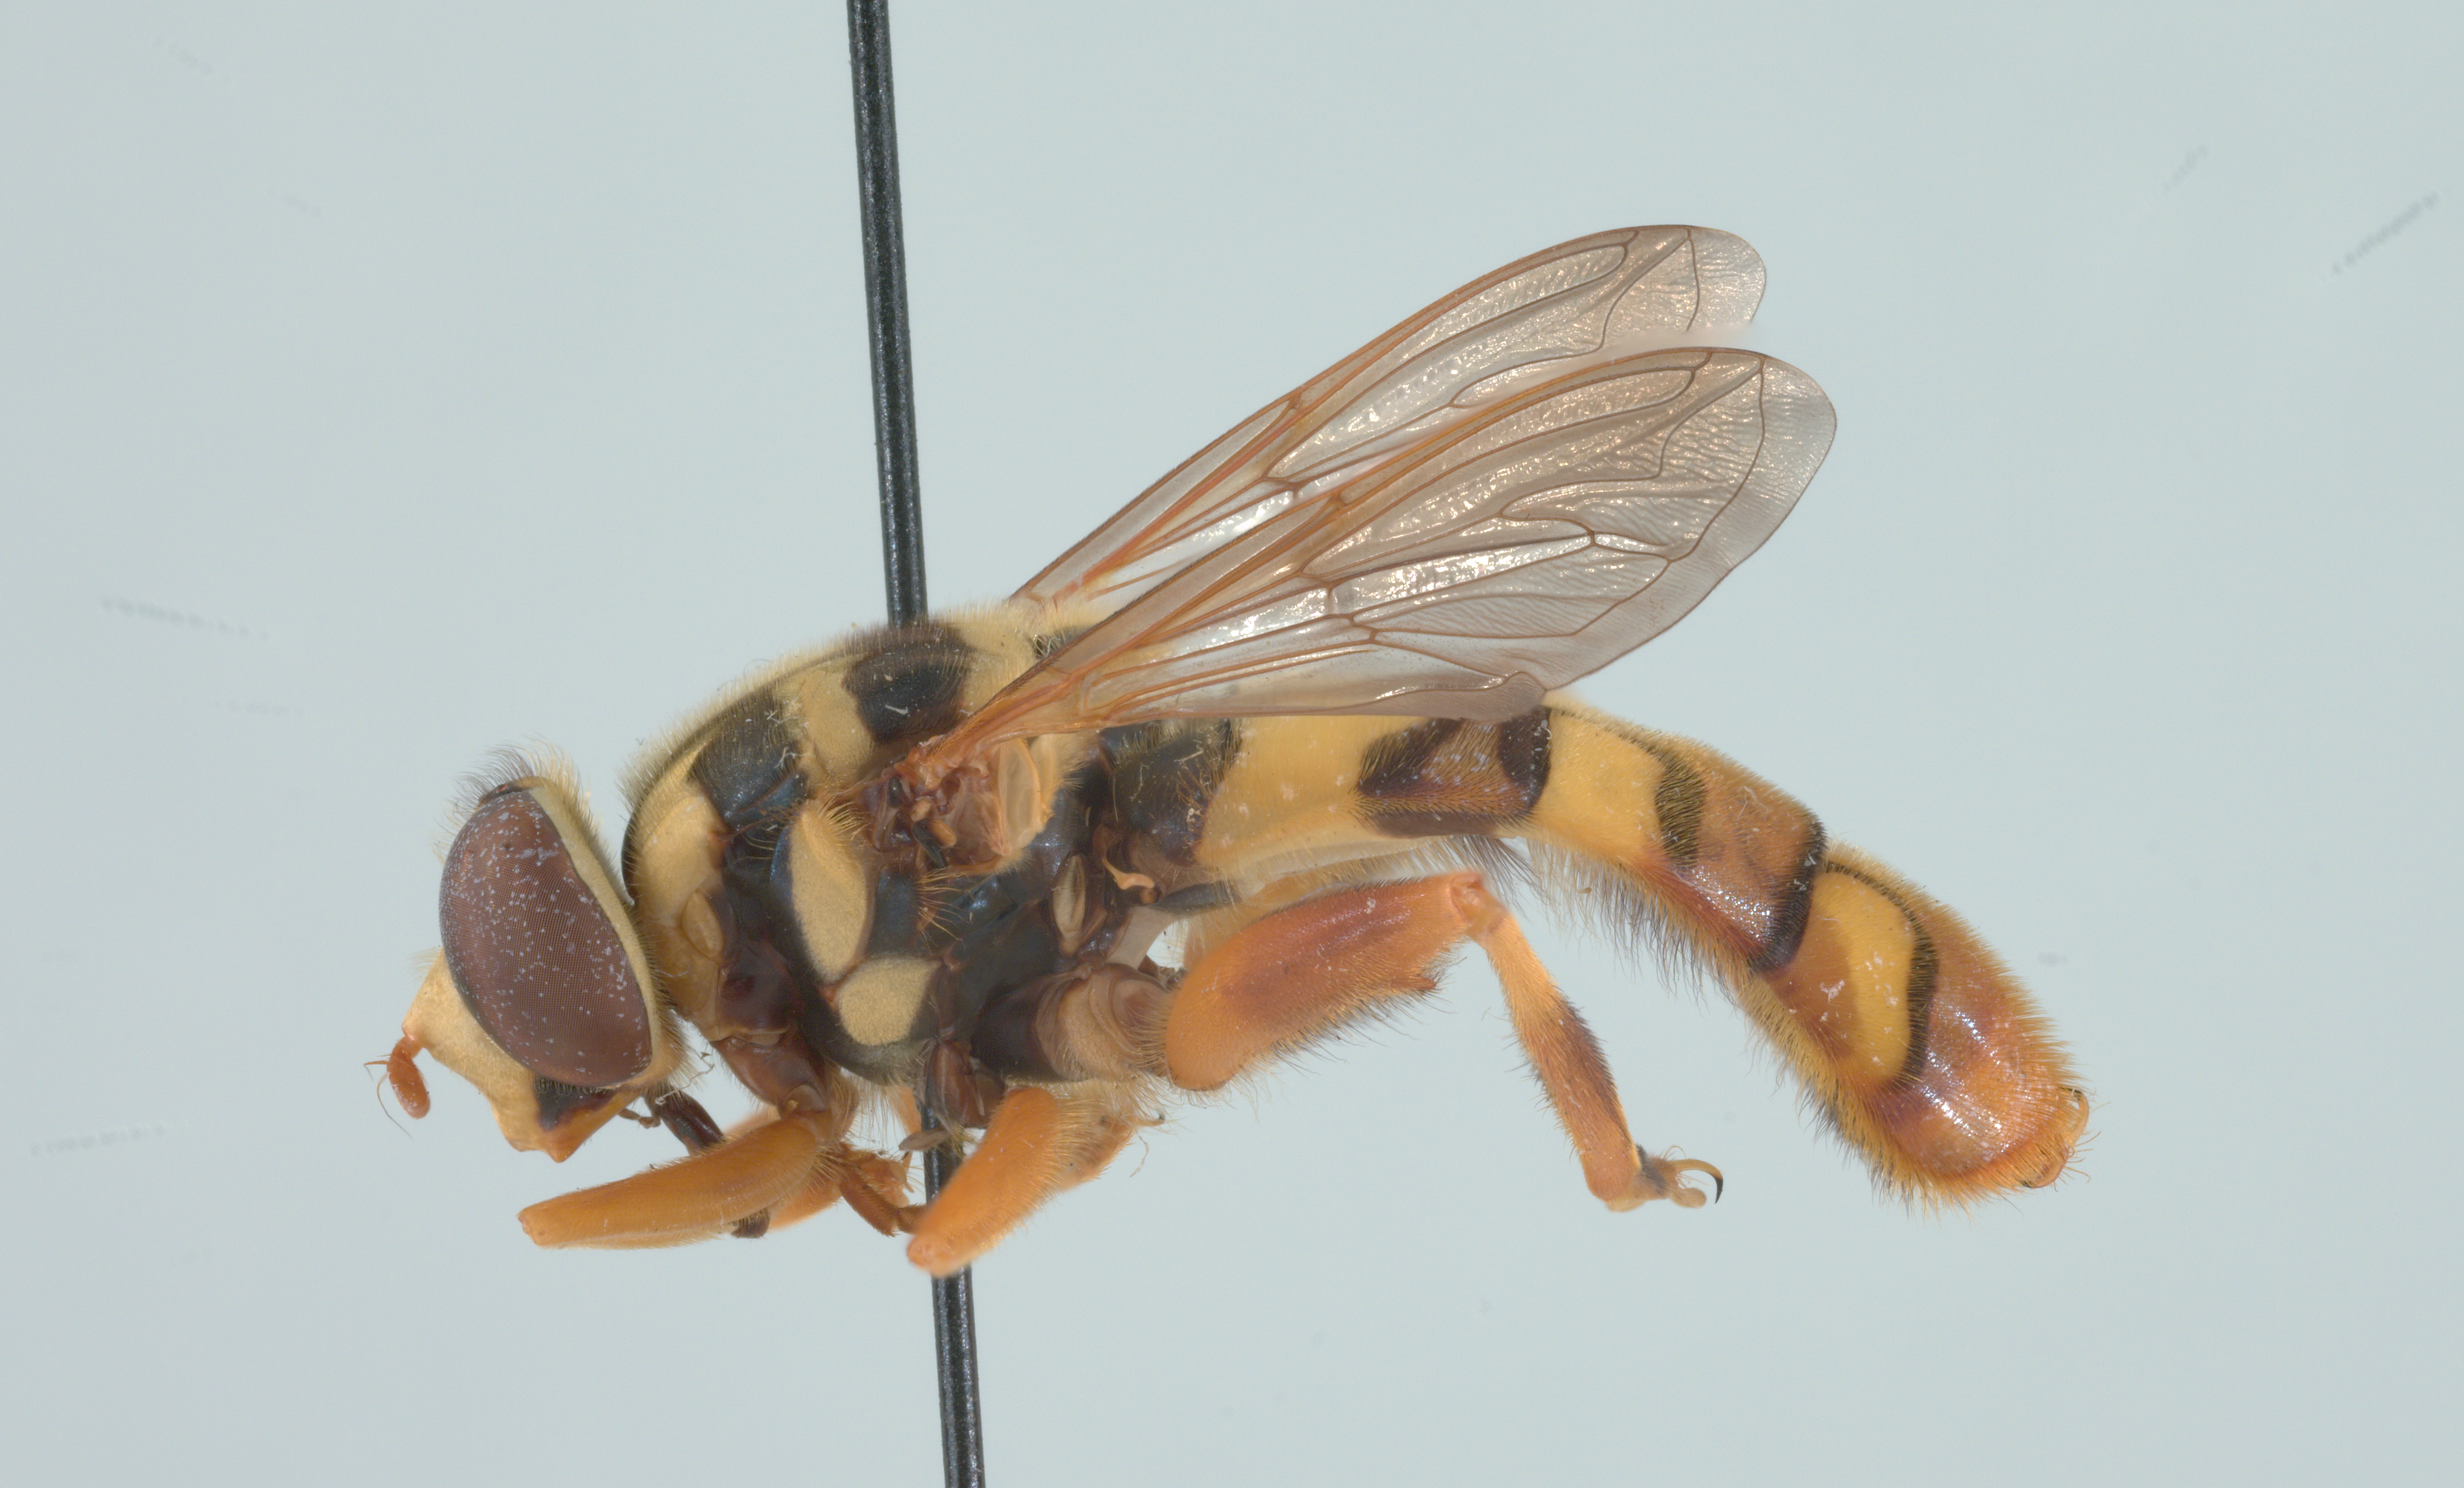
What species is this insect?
Milesia virginiensis
